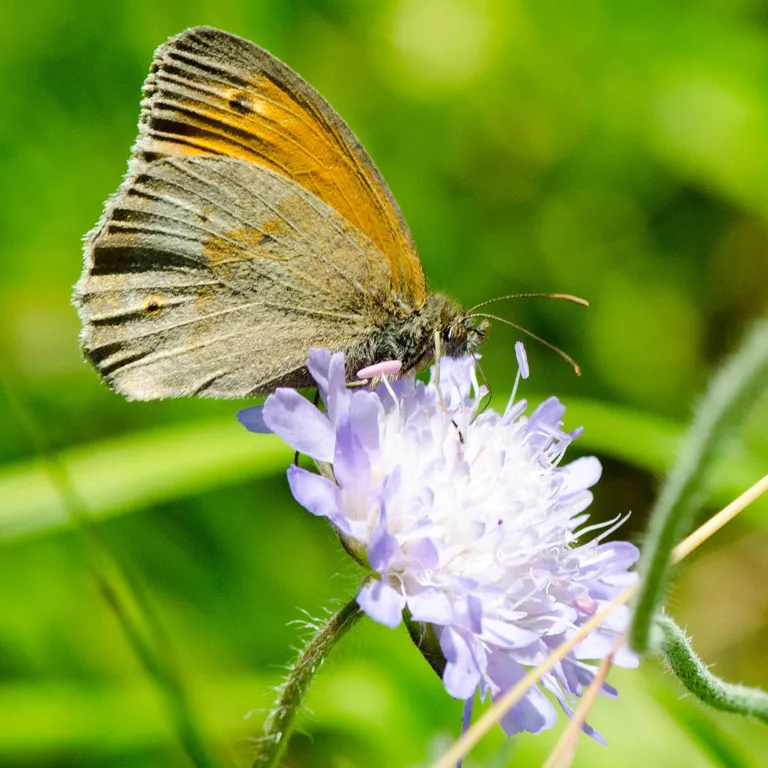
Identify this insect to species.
Maniola jurtina
